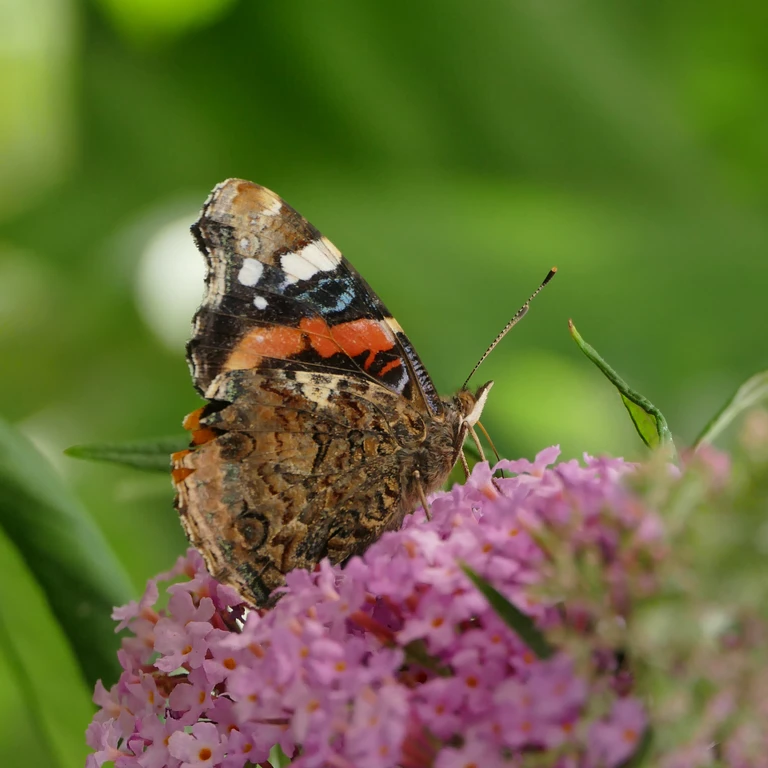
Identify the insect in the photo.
Vanessa atalanta
